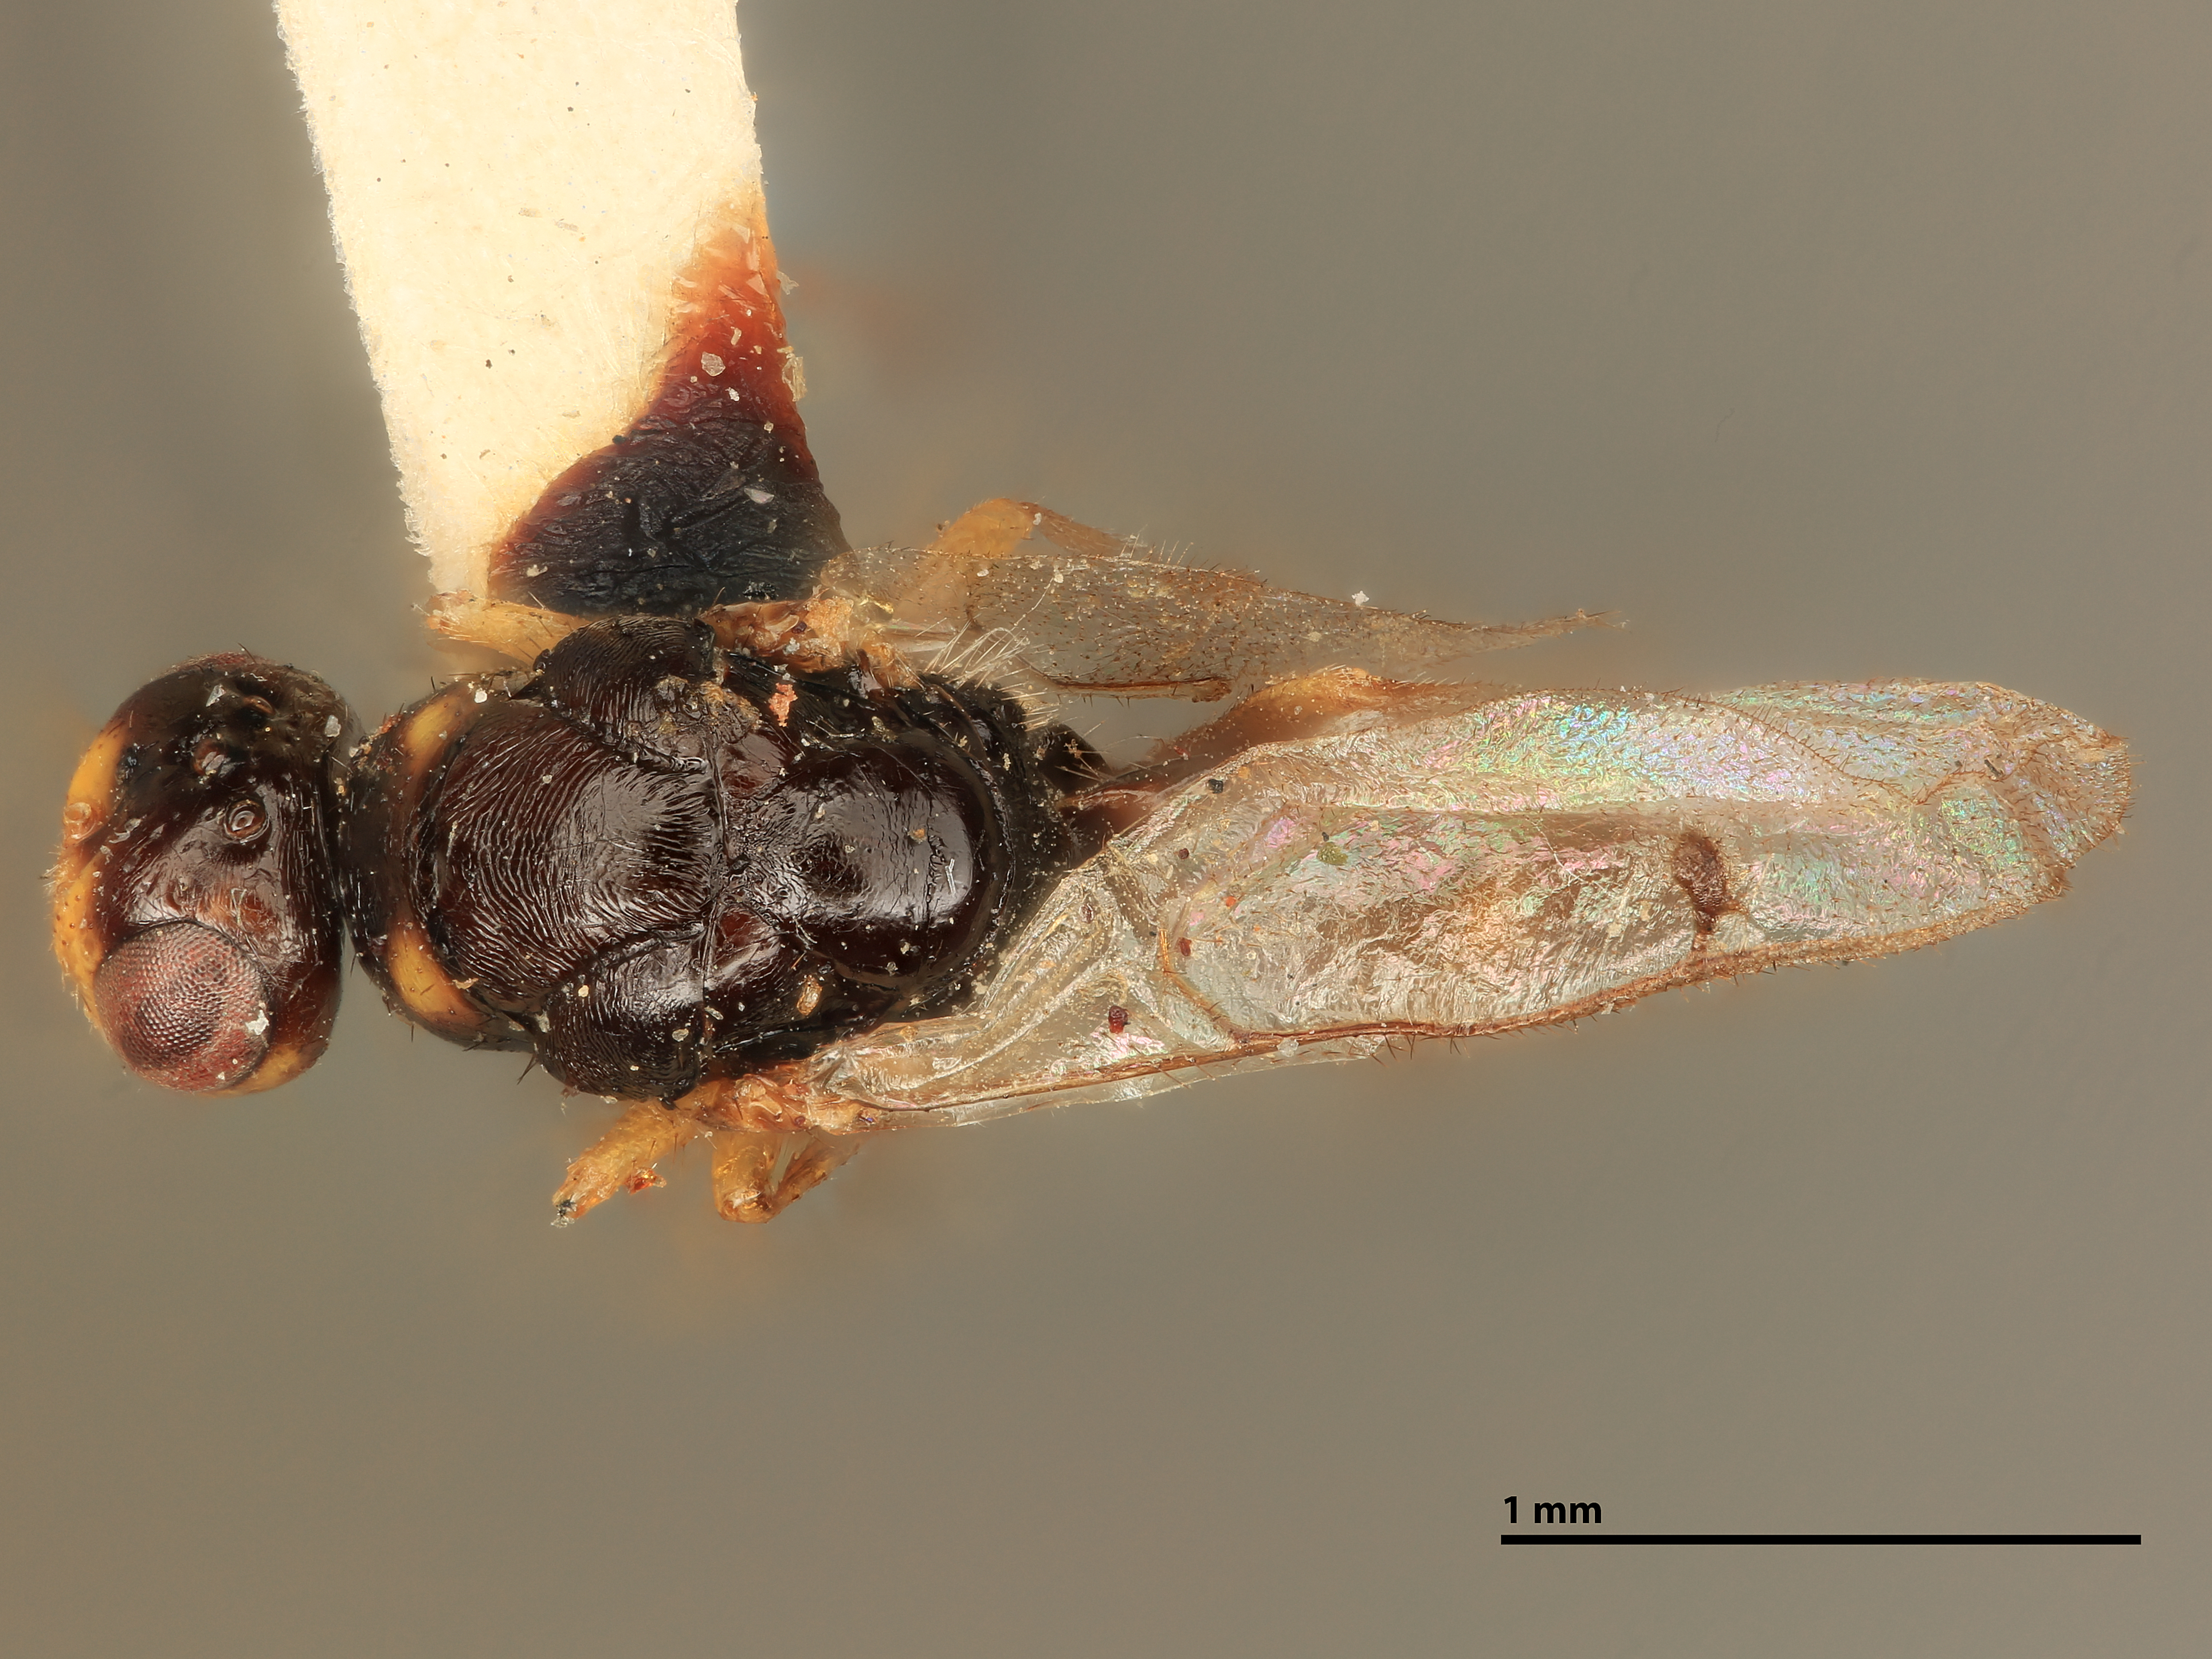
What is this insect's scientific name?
Megastigmus tsugae
